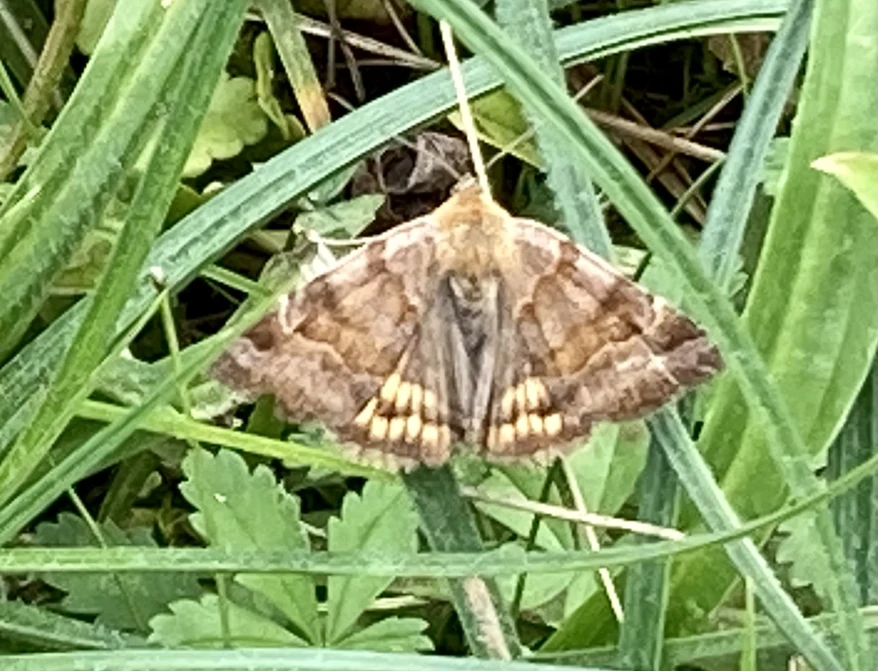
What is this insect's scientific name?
Euclidia glyphica
